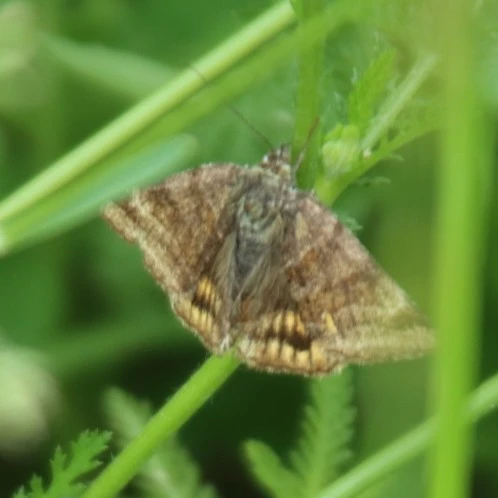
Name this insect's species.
Euclidia glyphica
